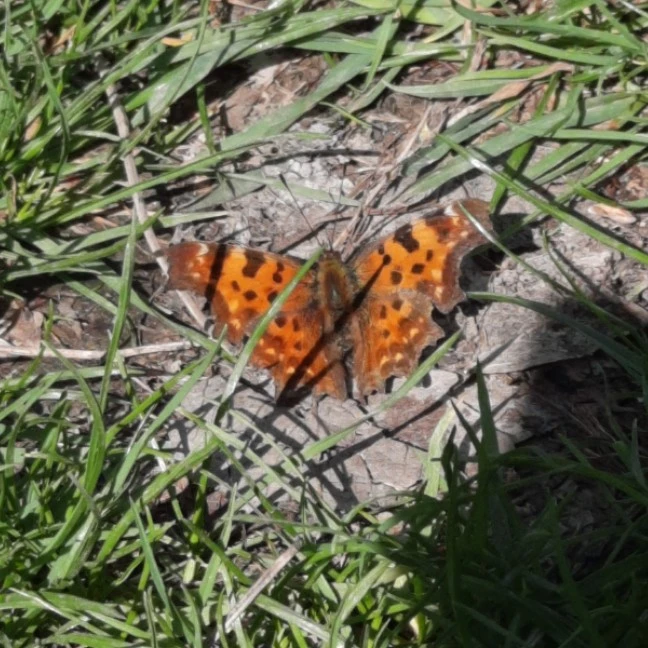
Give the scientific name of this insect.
Polygonia c-album
